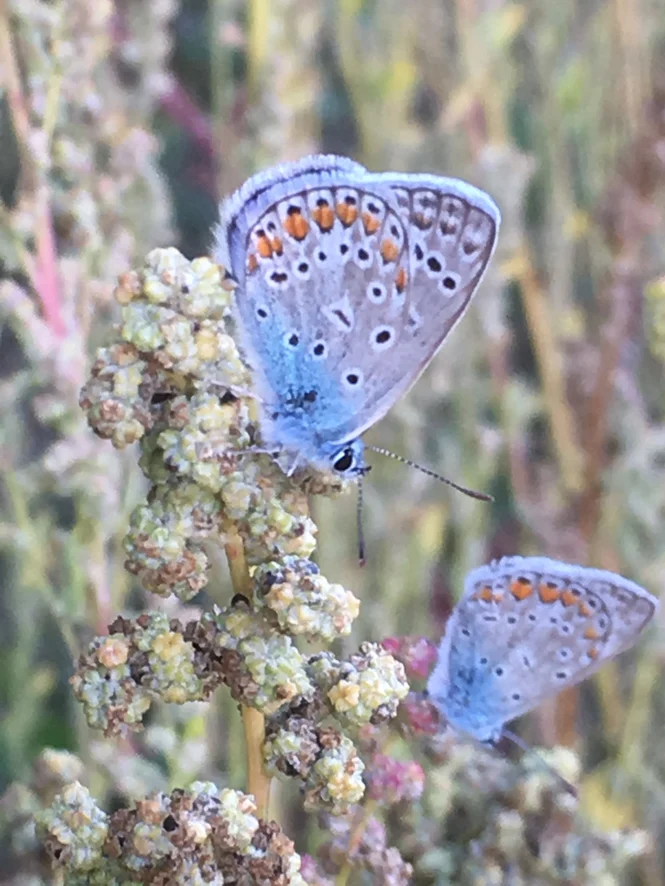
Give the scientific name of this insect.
Polyommatus icarus
